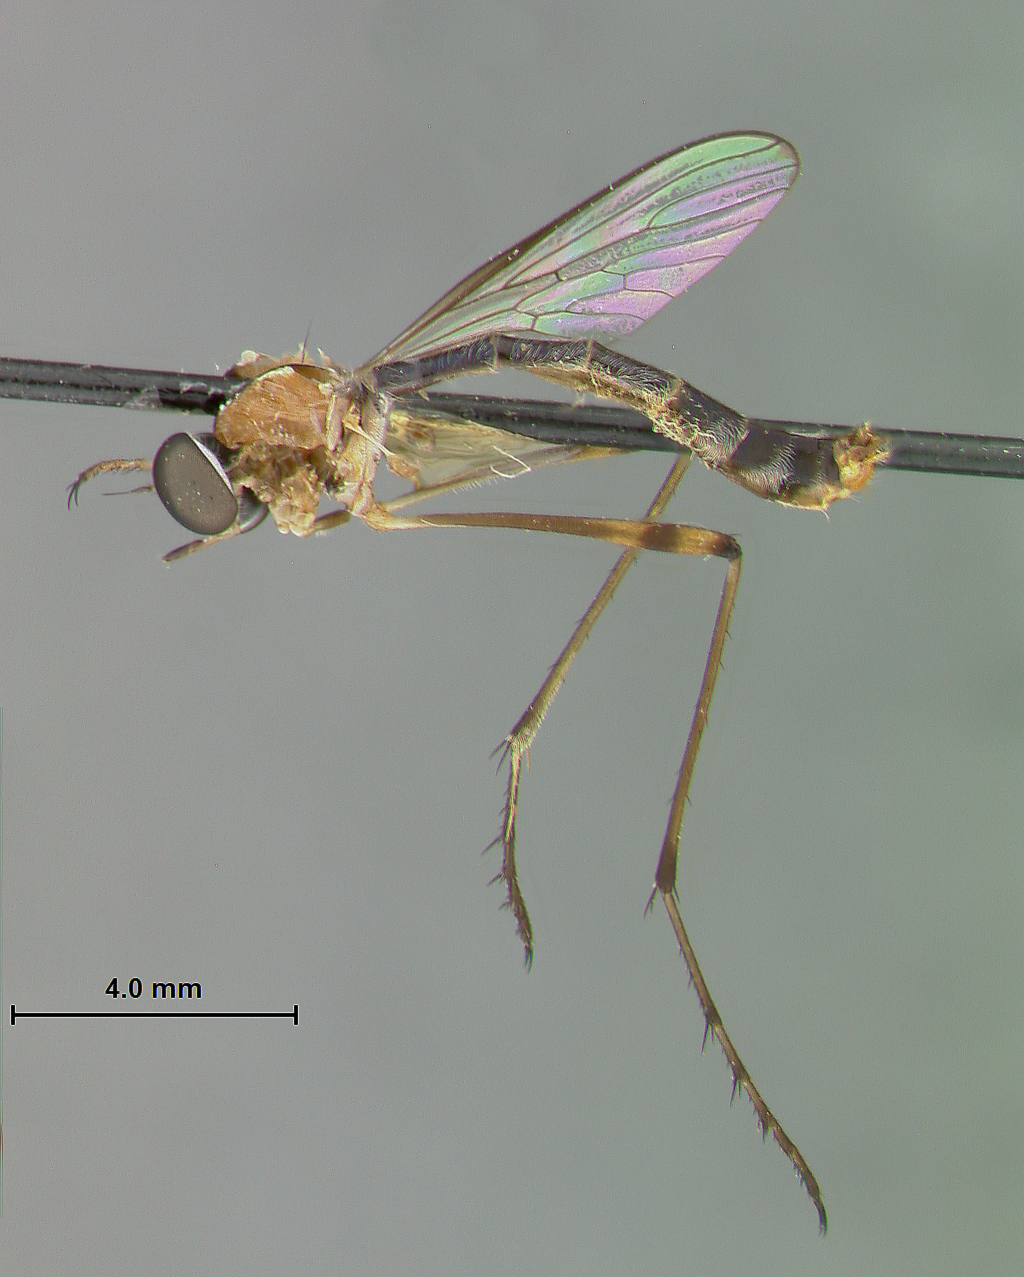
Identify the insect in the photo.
Leptogaster spinitarsis
